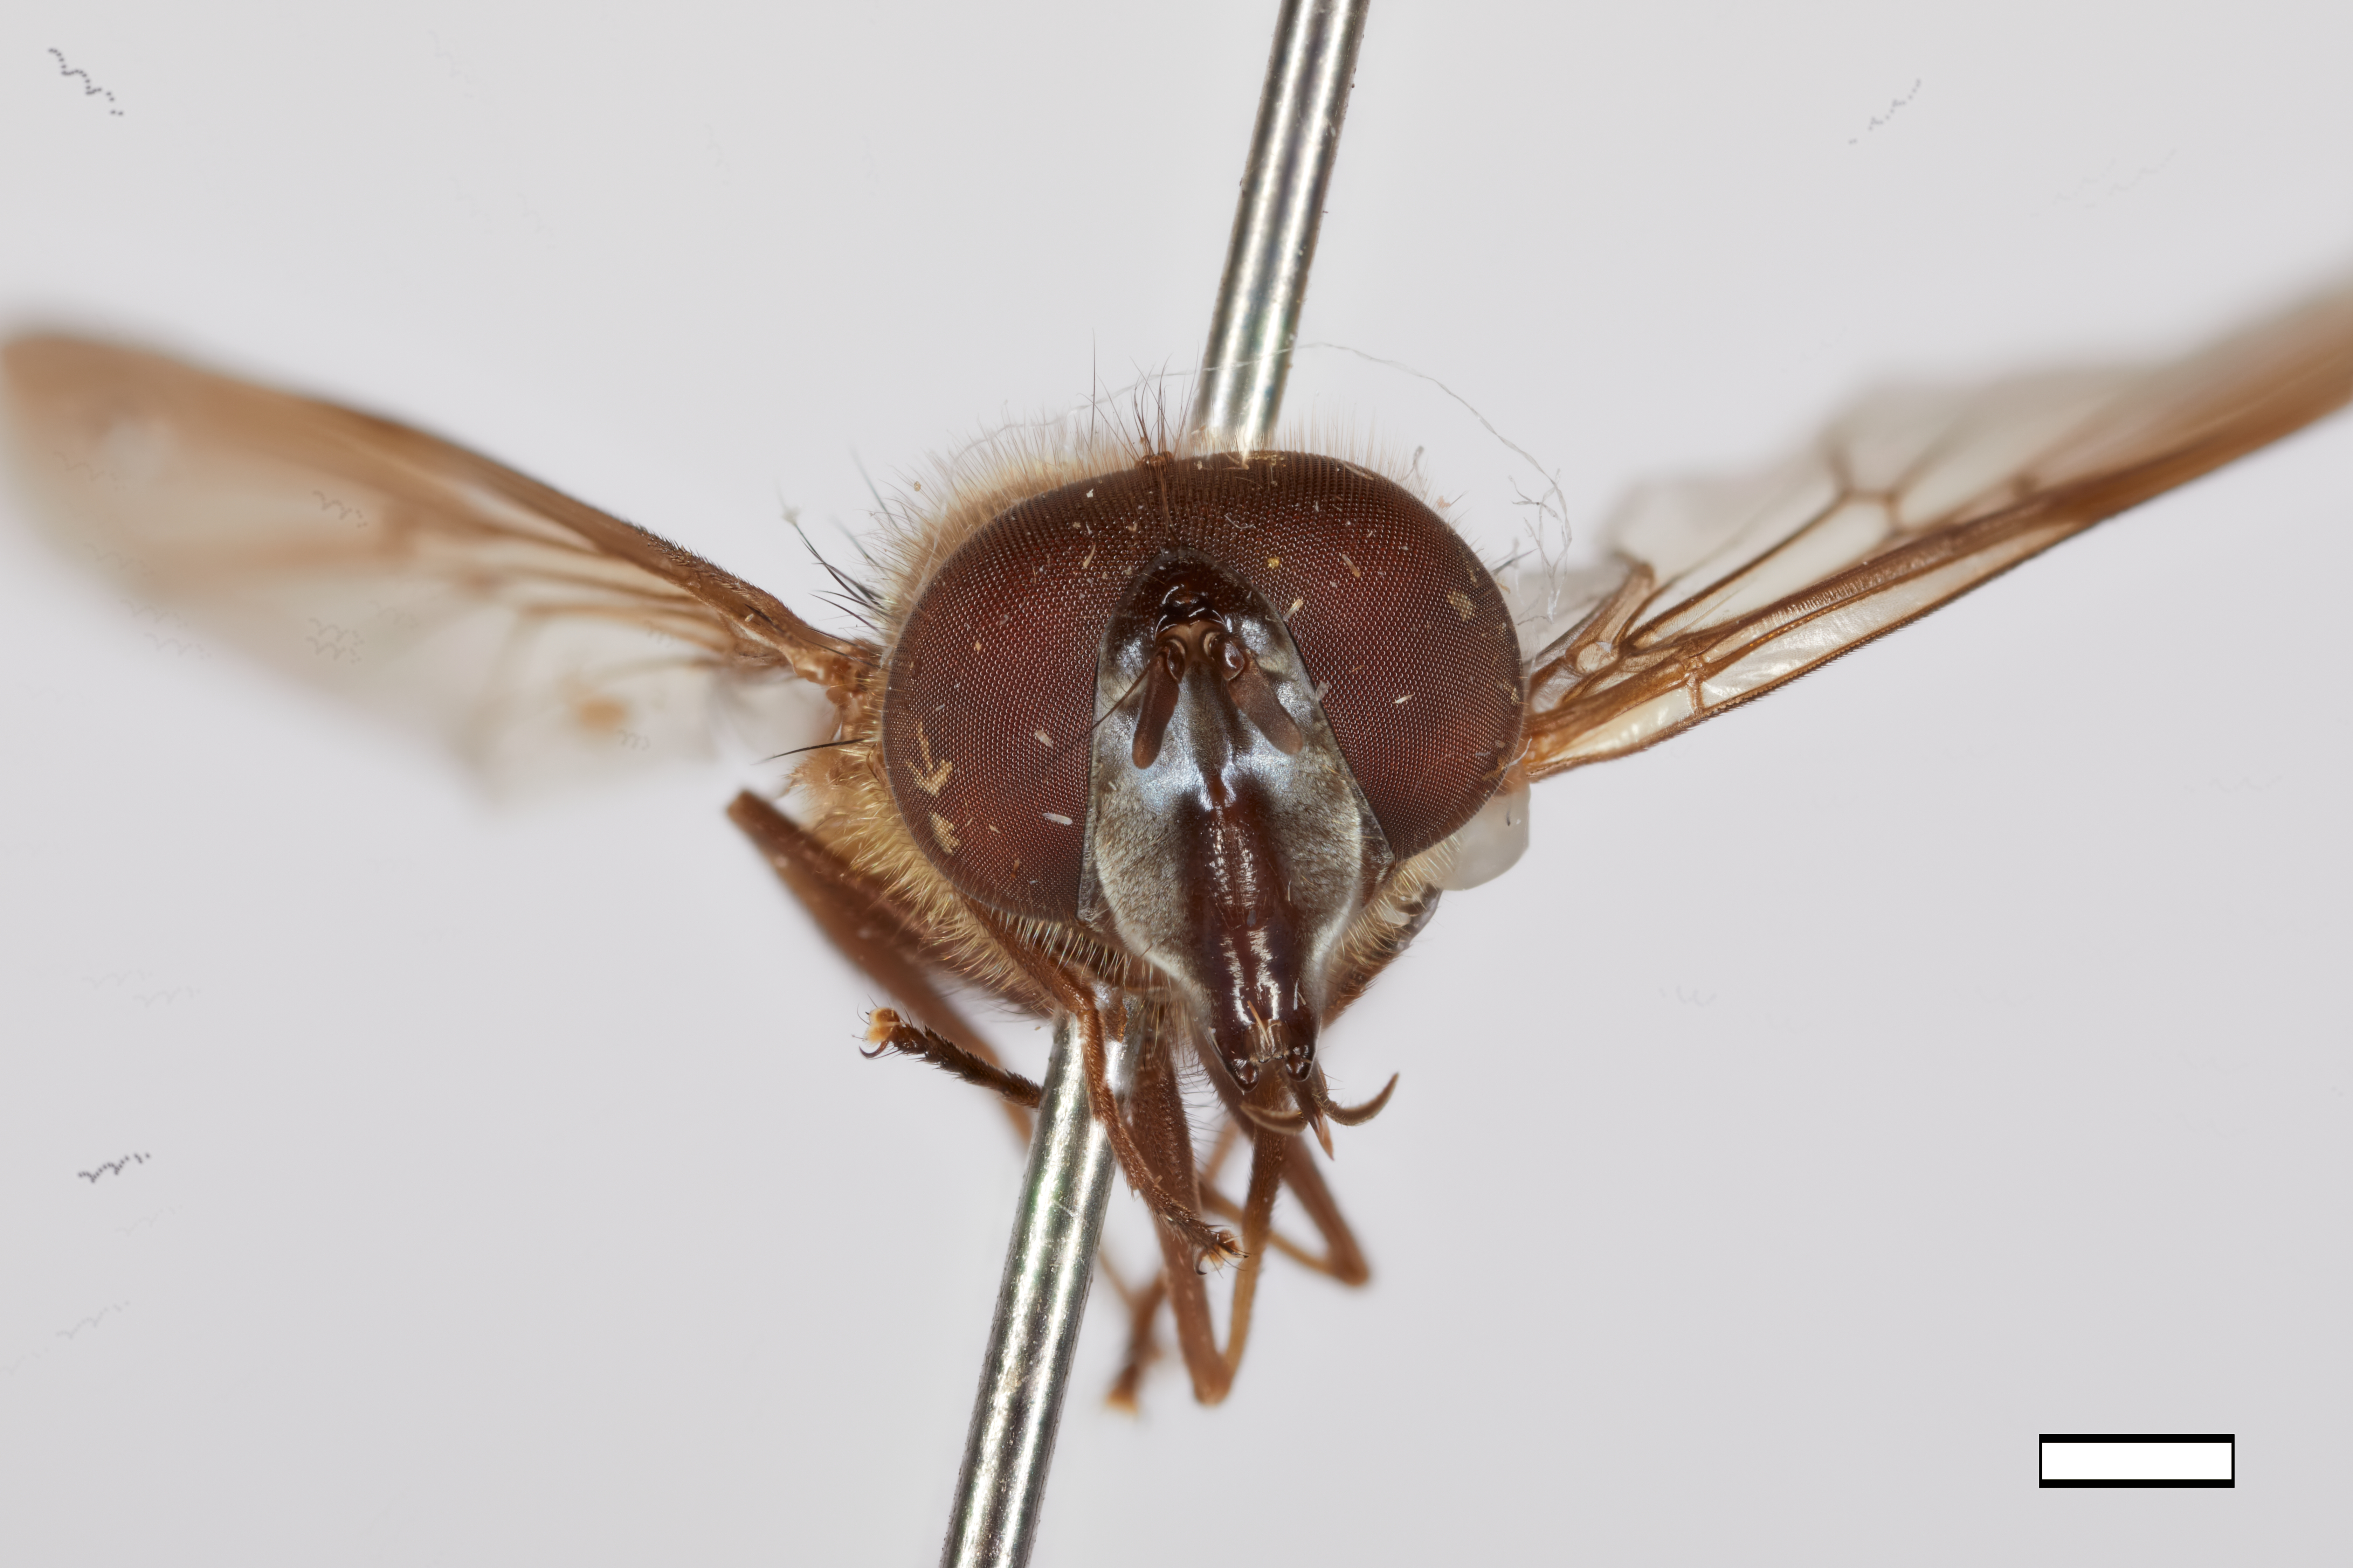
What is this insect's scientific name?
Copestylum rectifacies
